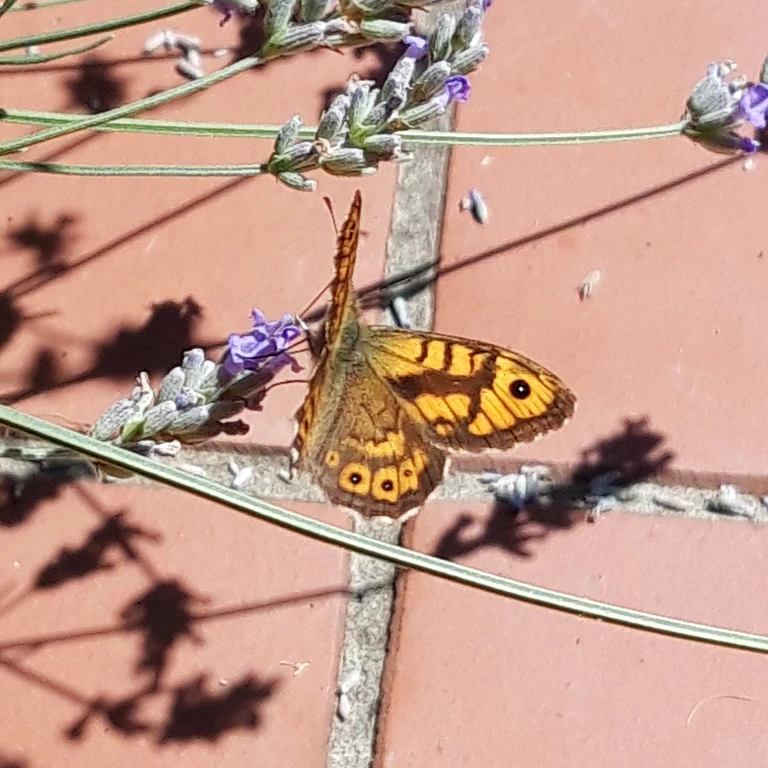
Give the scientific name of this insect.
Lasiommata megera (also Pararge megera)
